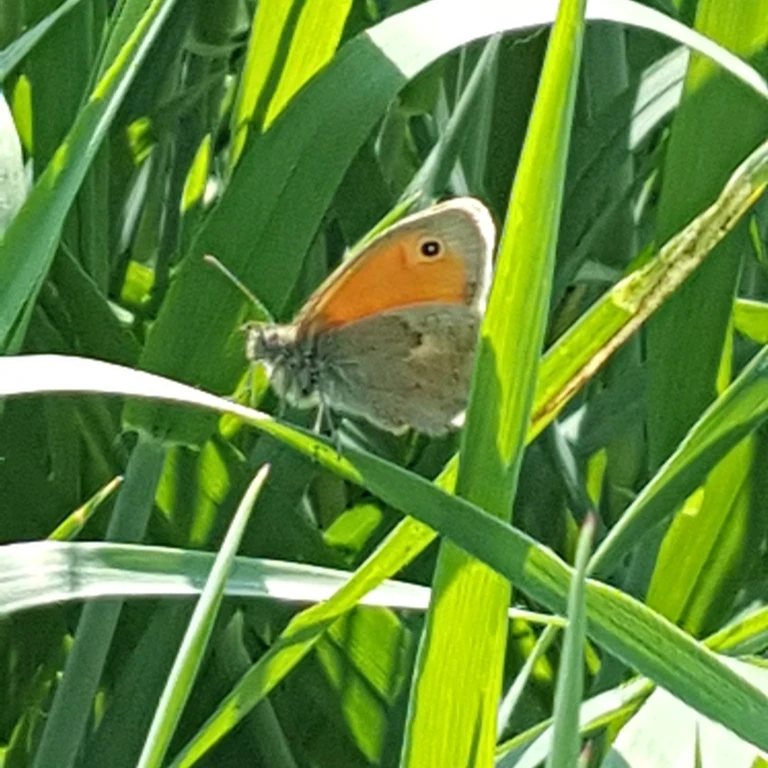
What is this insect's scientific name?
Coenonympha pamphilus
